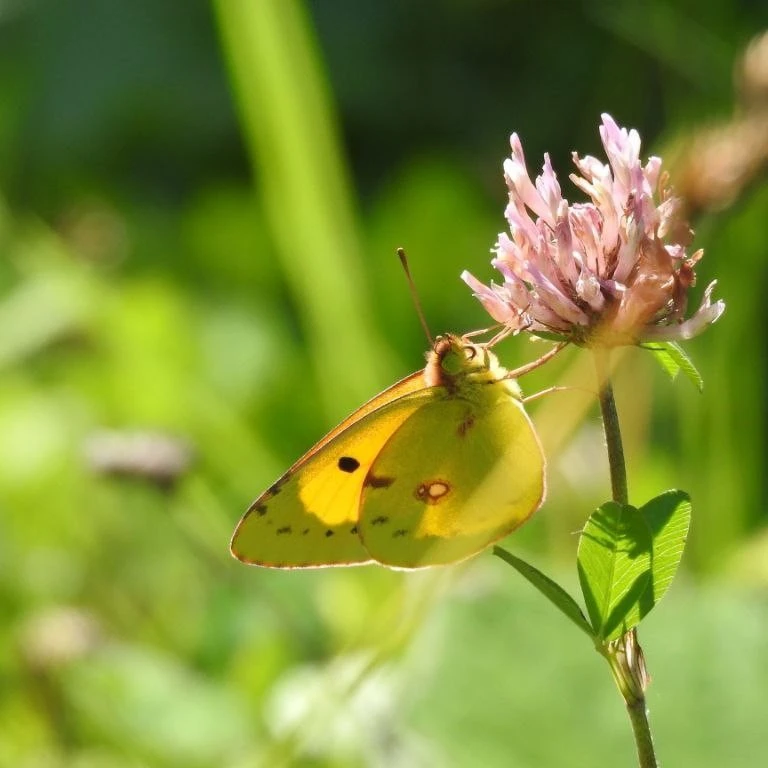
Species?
Colias croceus
